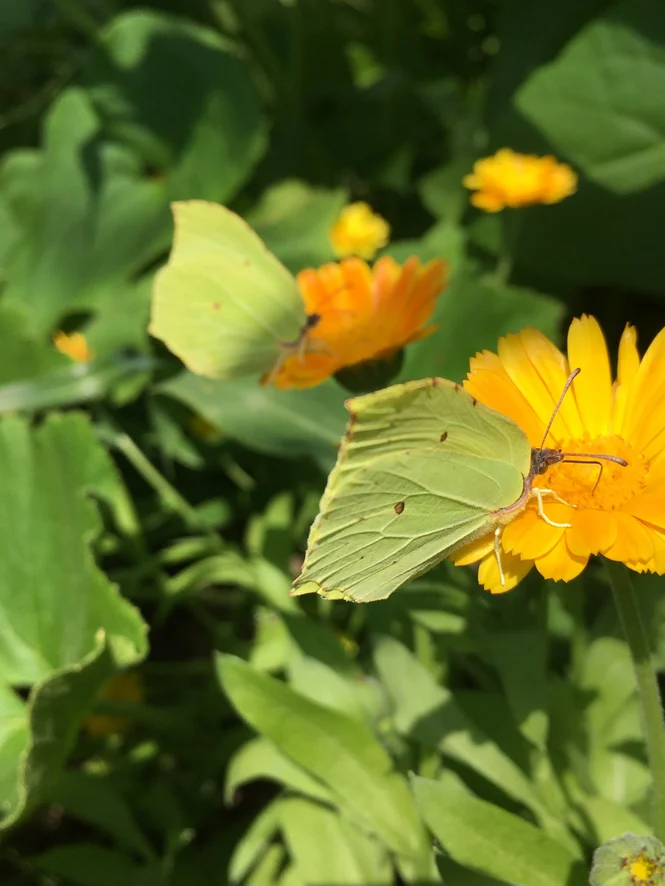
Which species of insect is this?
Gonepteryx rhamni
